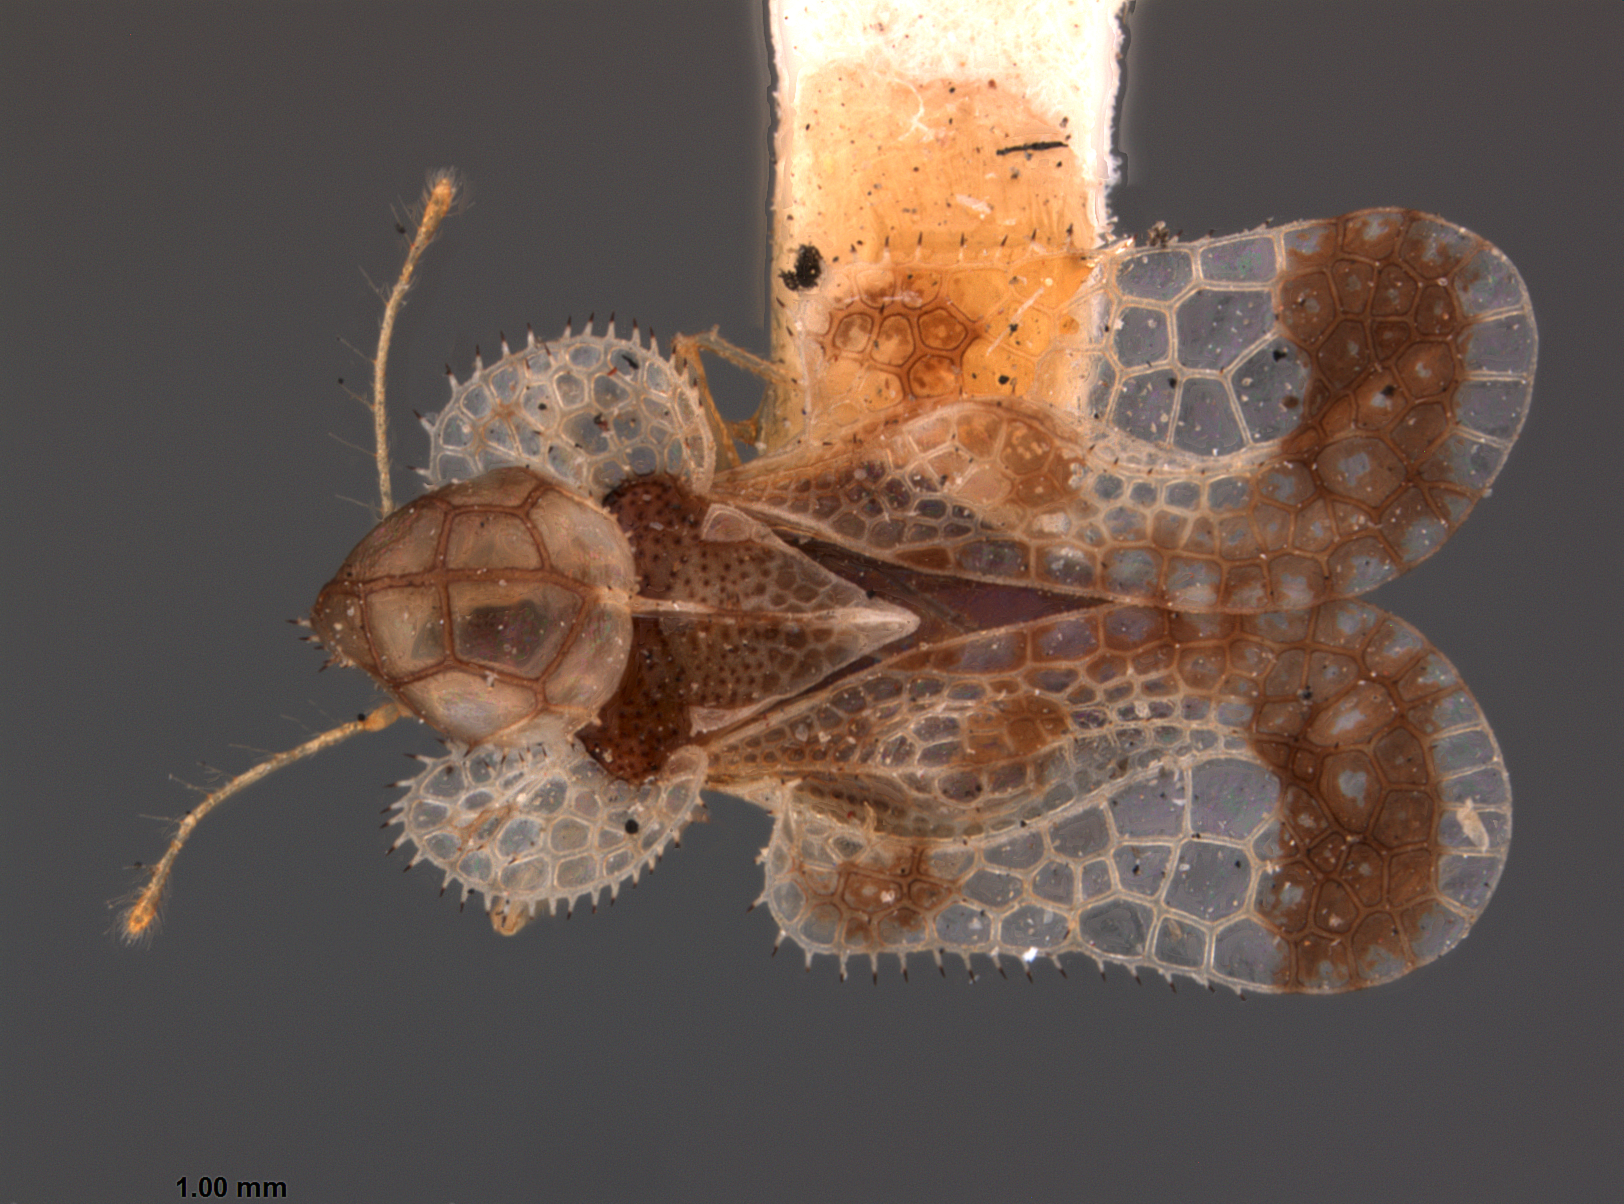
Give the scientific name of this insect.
Corythucha coryli
